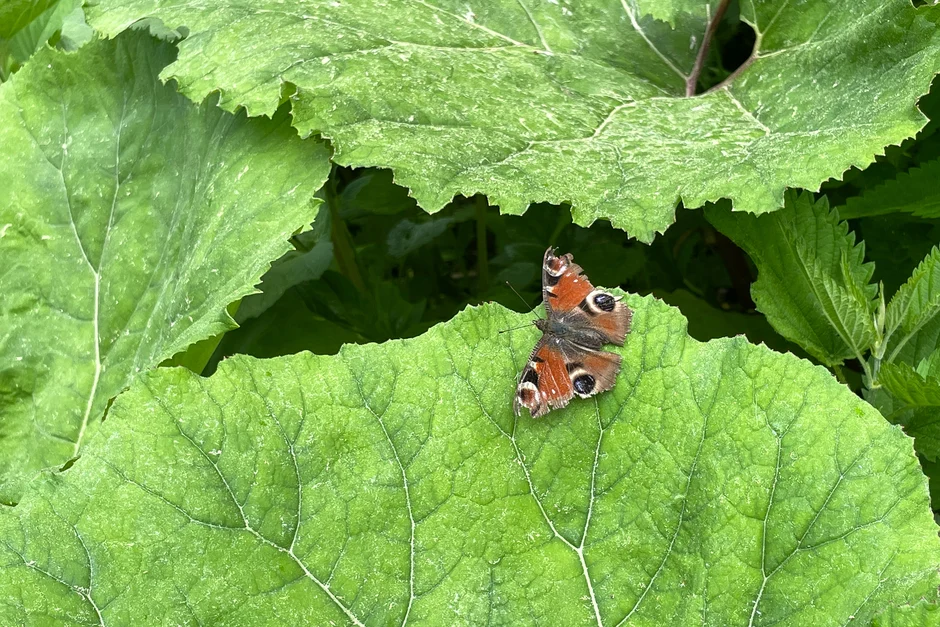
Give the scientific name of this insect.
Aglais io
